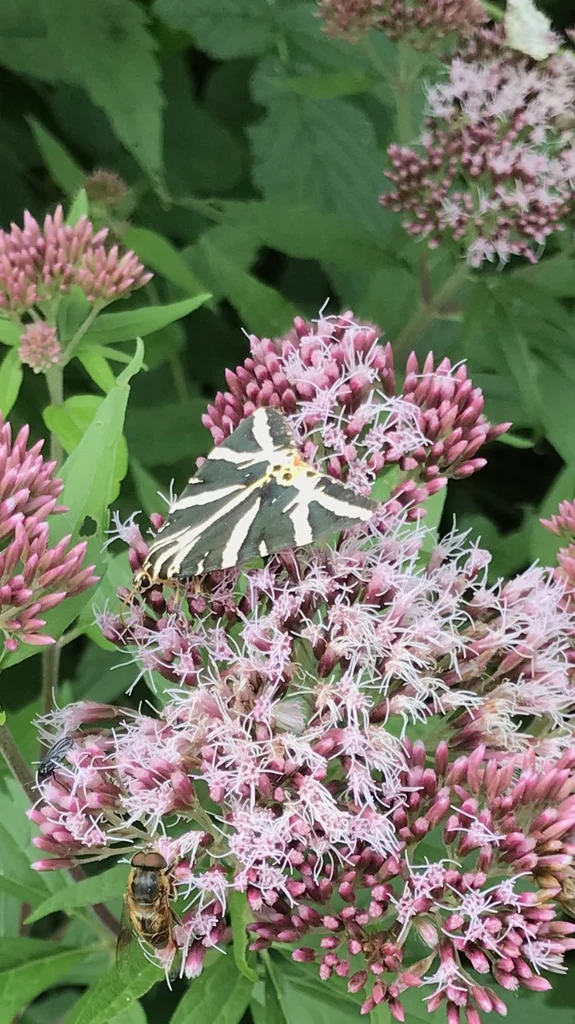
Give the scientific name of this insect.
Euplagia quadripunctaria
